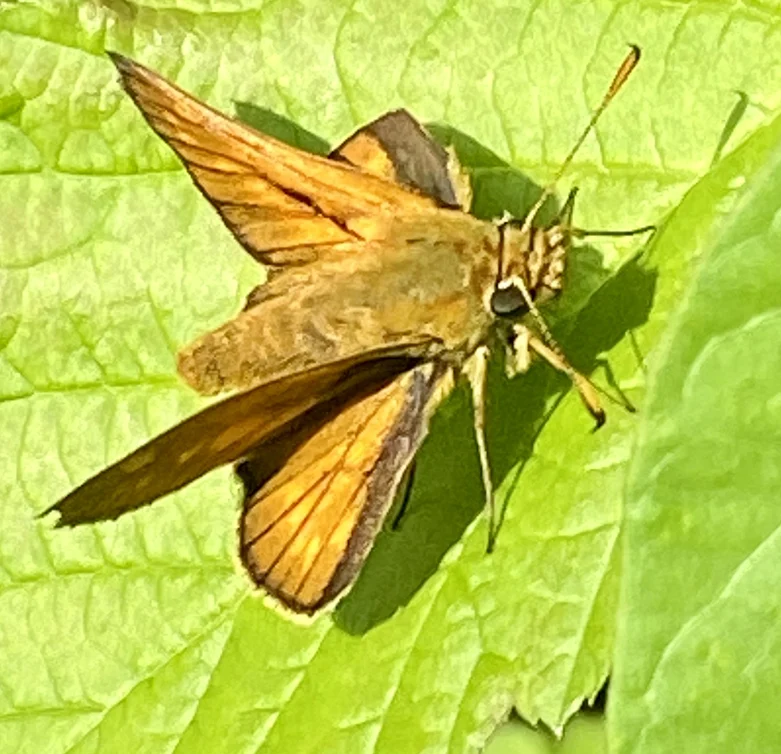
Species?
Ochlodes sylvanus (also Ochlodes venata)
